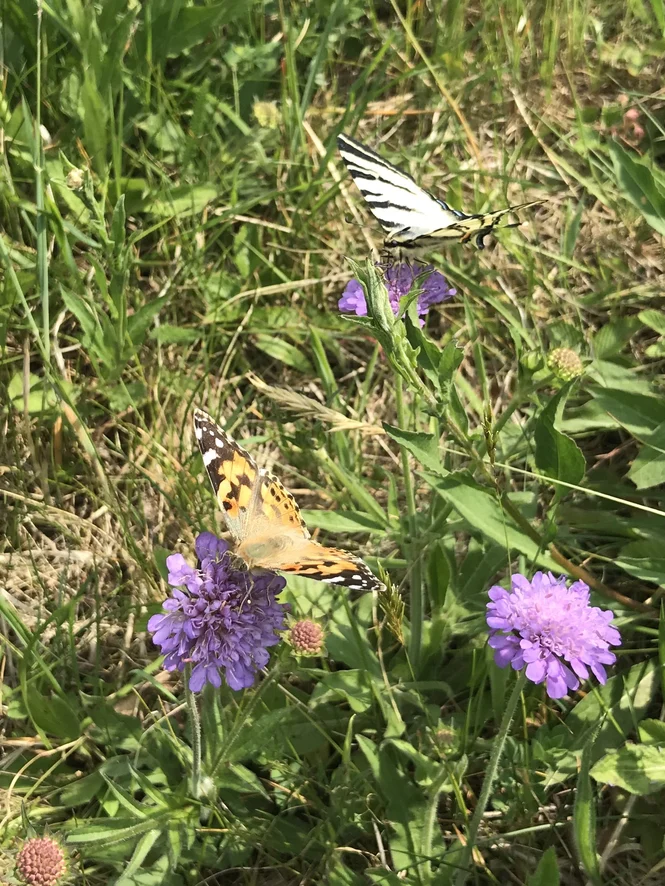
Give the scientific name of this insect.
Vanessa cardui
